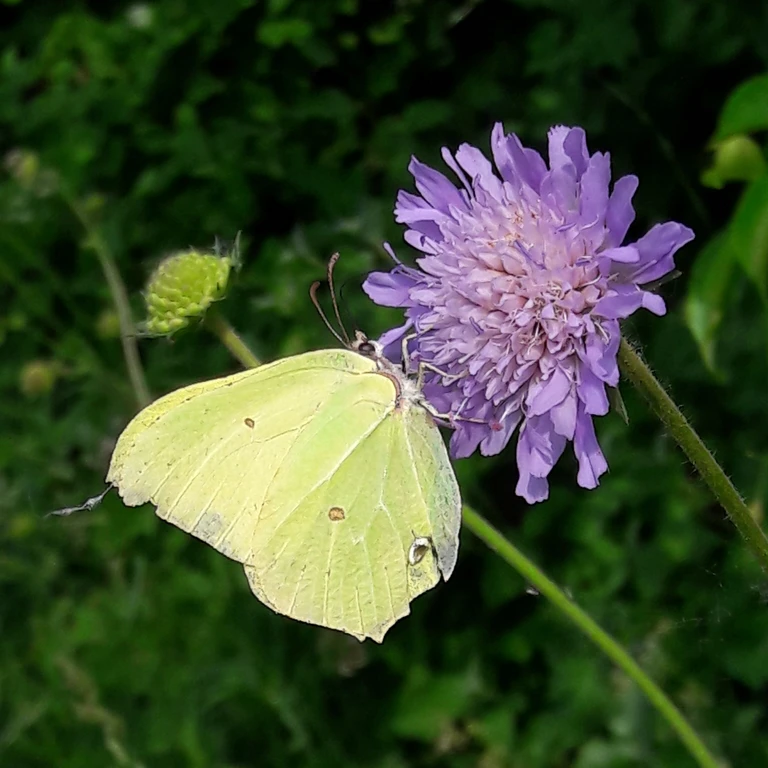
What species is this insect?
Gonepteryx rhamni
